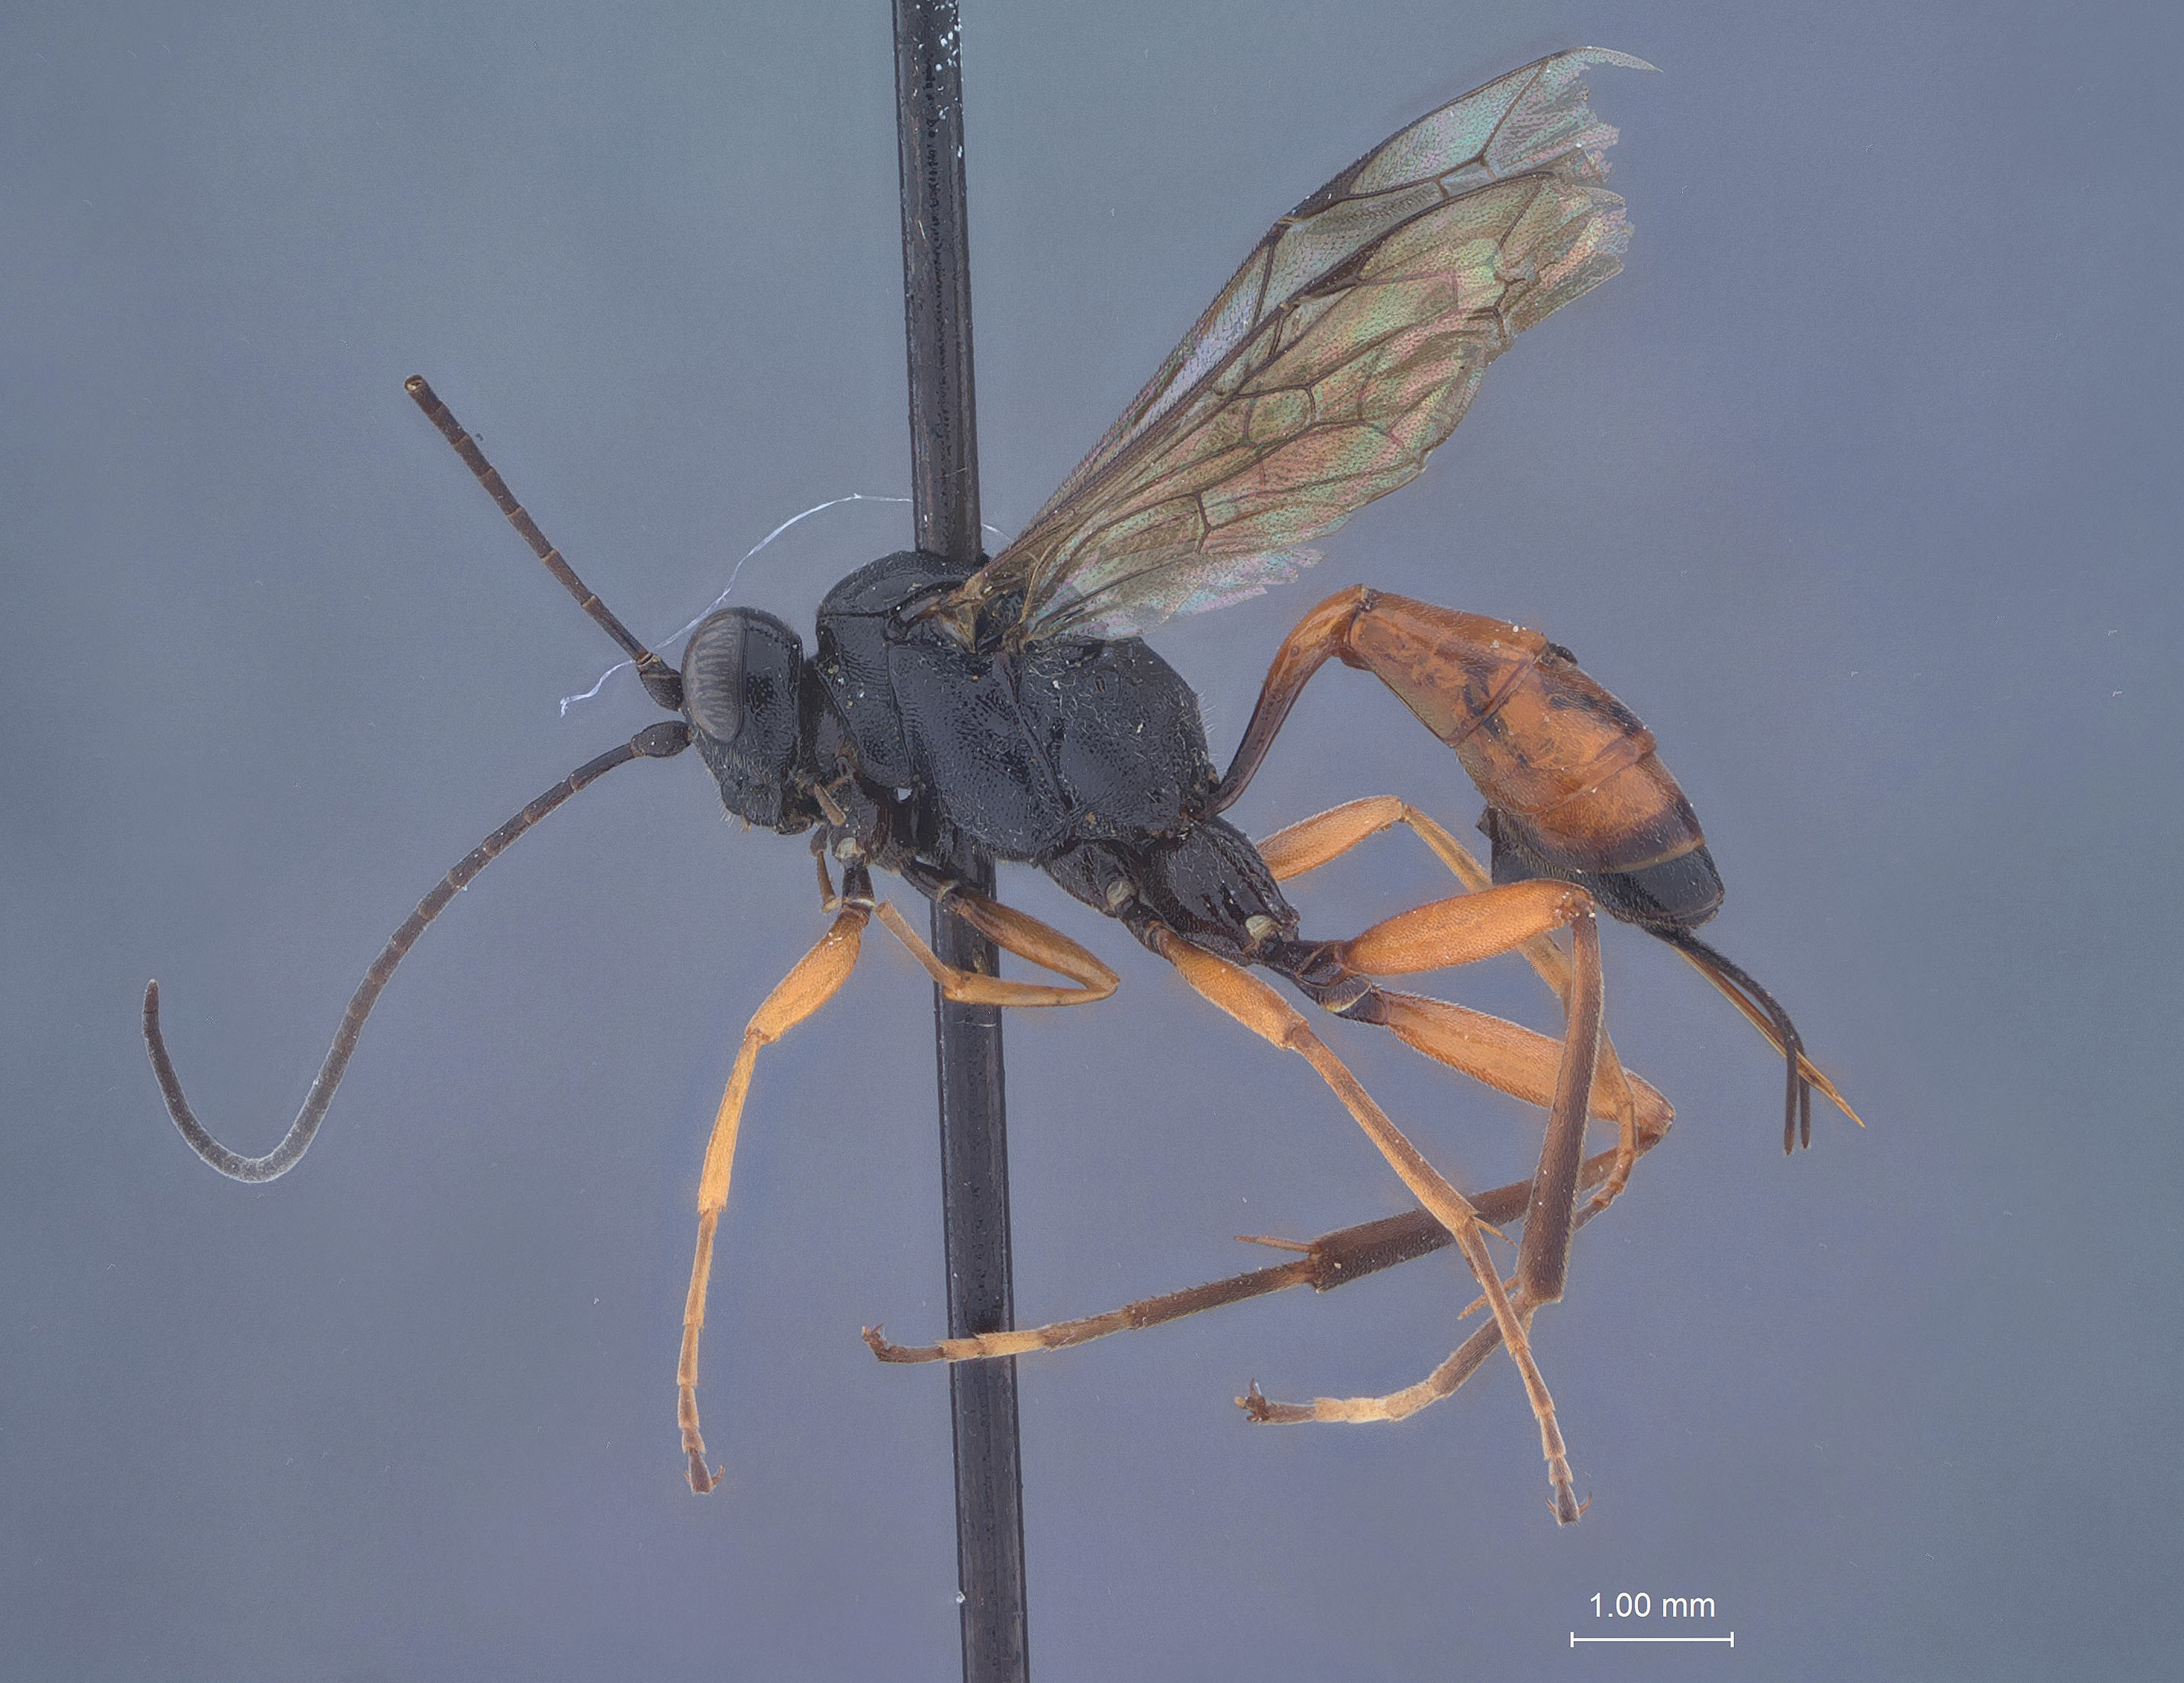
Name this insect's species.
Trychosis latidens
